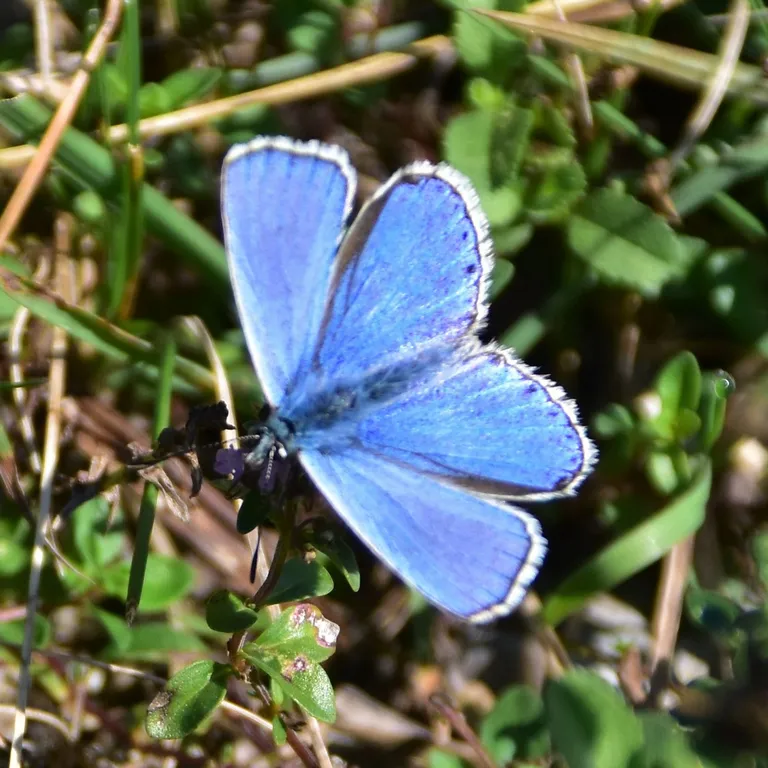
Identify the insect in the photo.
Lysandra bellargus
